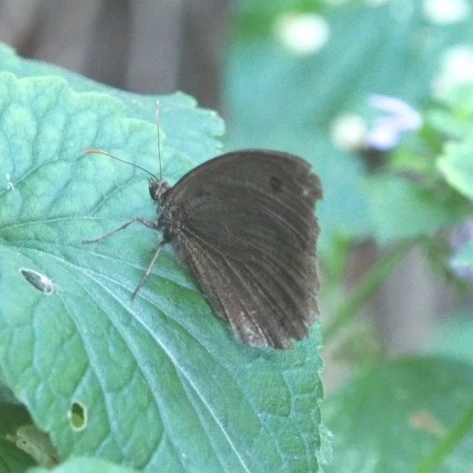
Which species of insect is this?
Minois dryas
